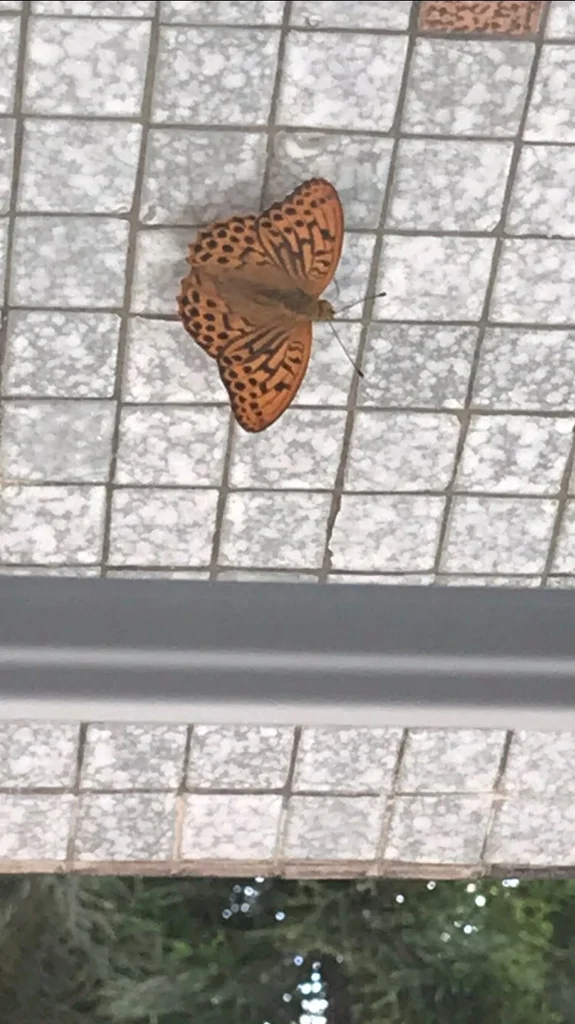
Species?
Argynnis paphia
